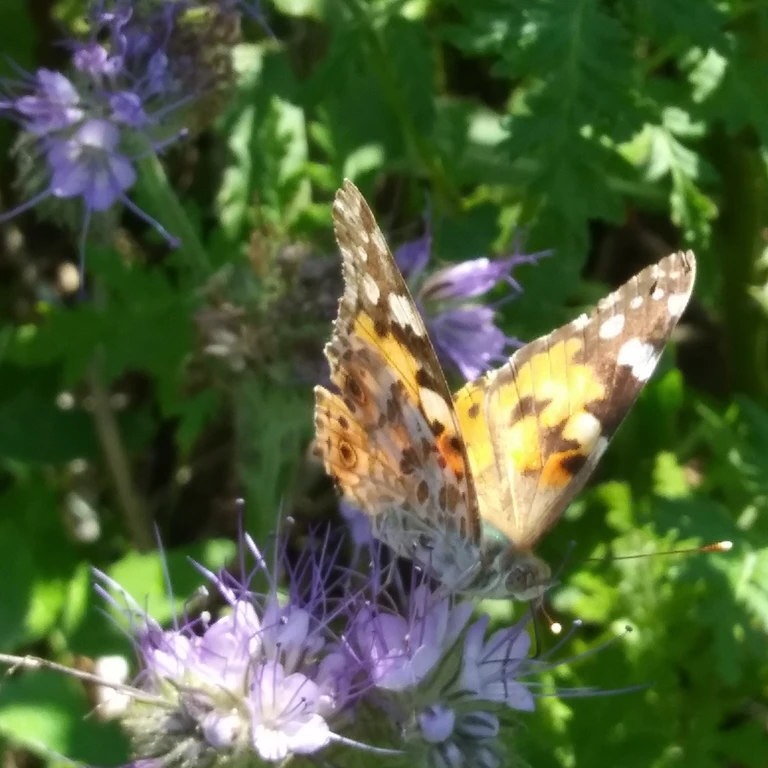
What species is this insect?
Vanessa cardui
